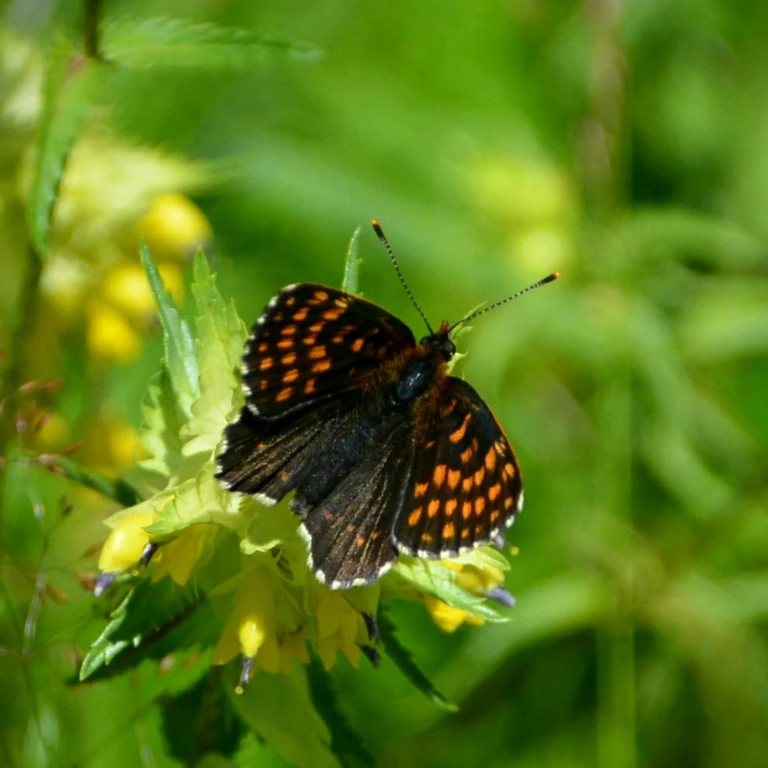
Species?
Melitaea diamina
